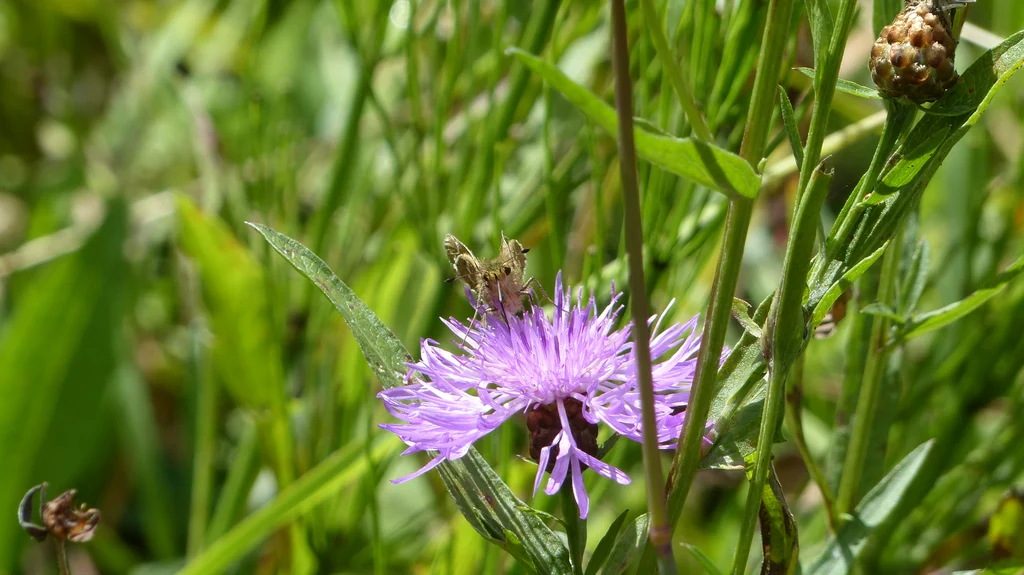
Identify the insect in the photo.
Hesperia comma
